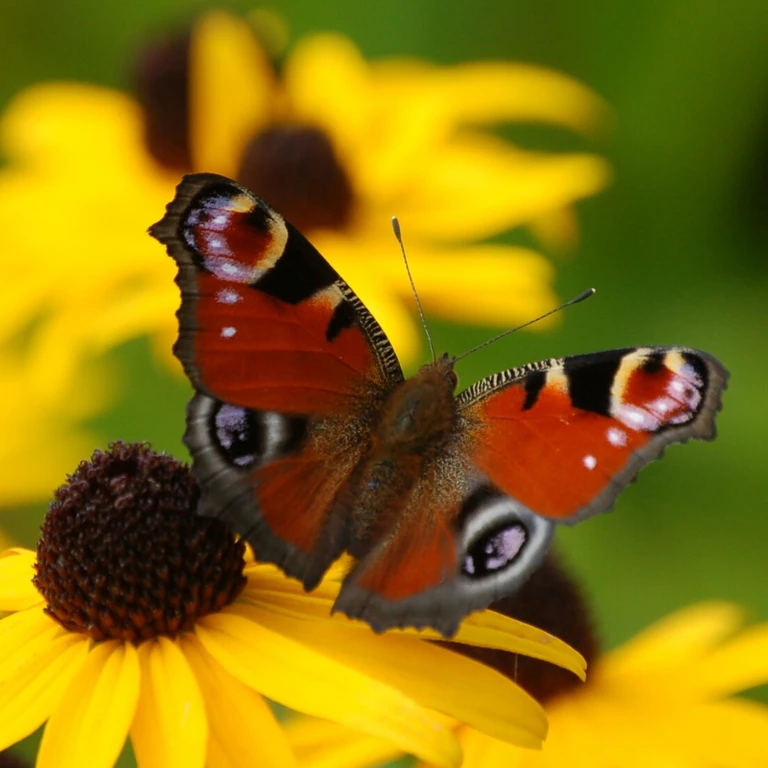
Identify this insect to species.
Aglais io
